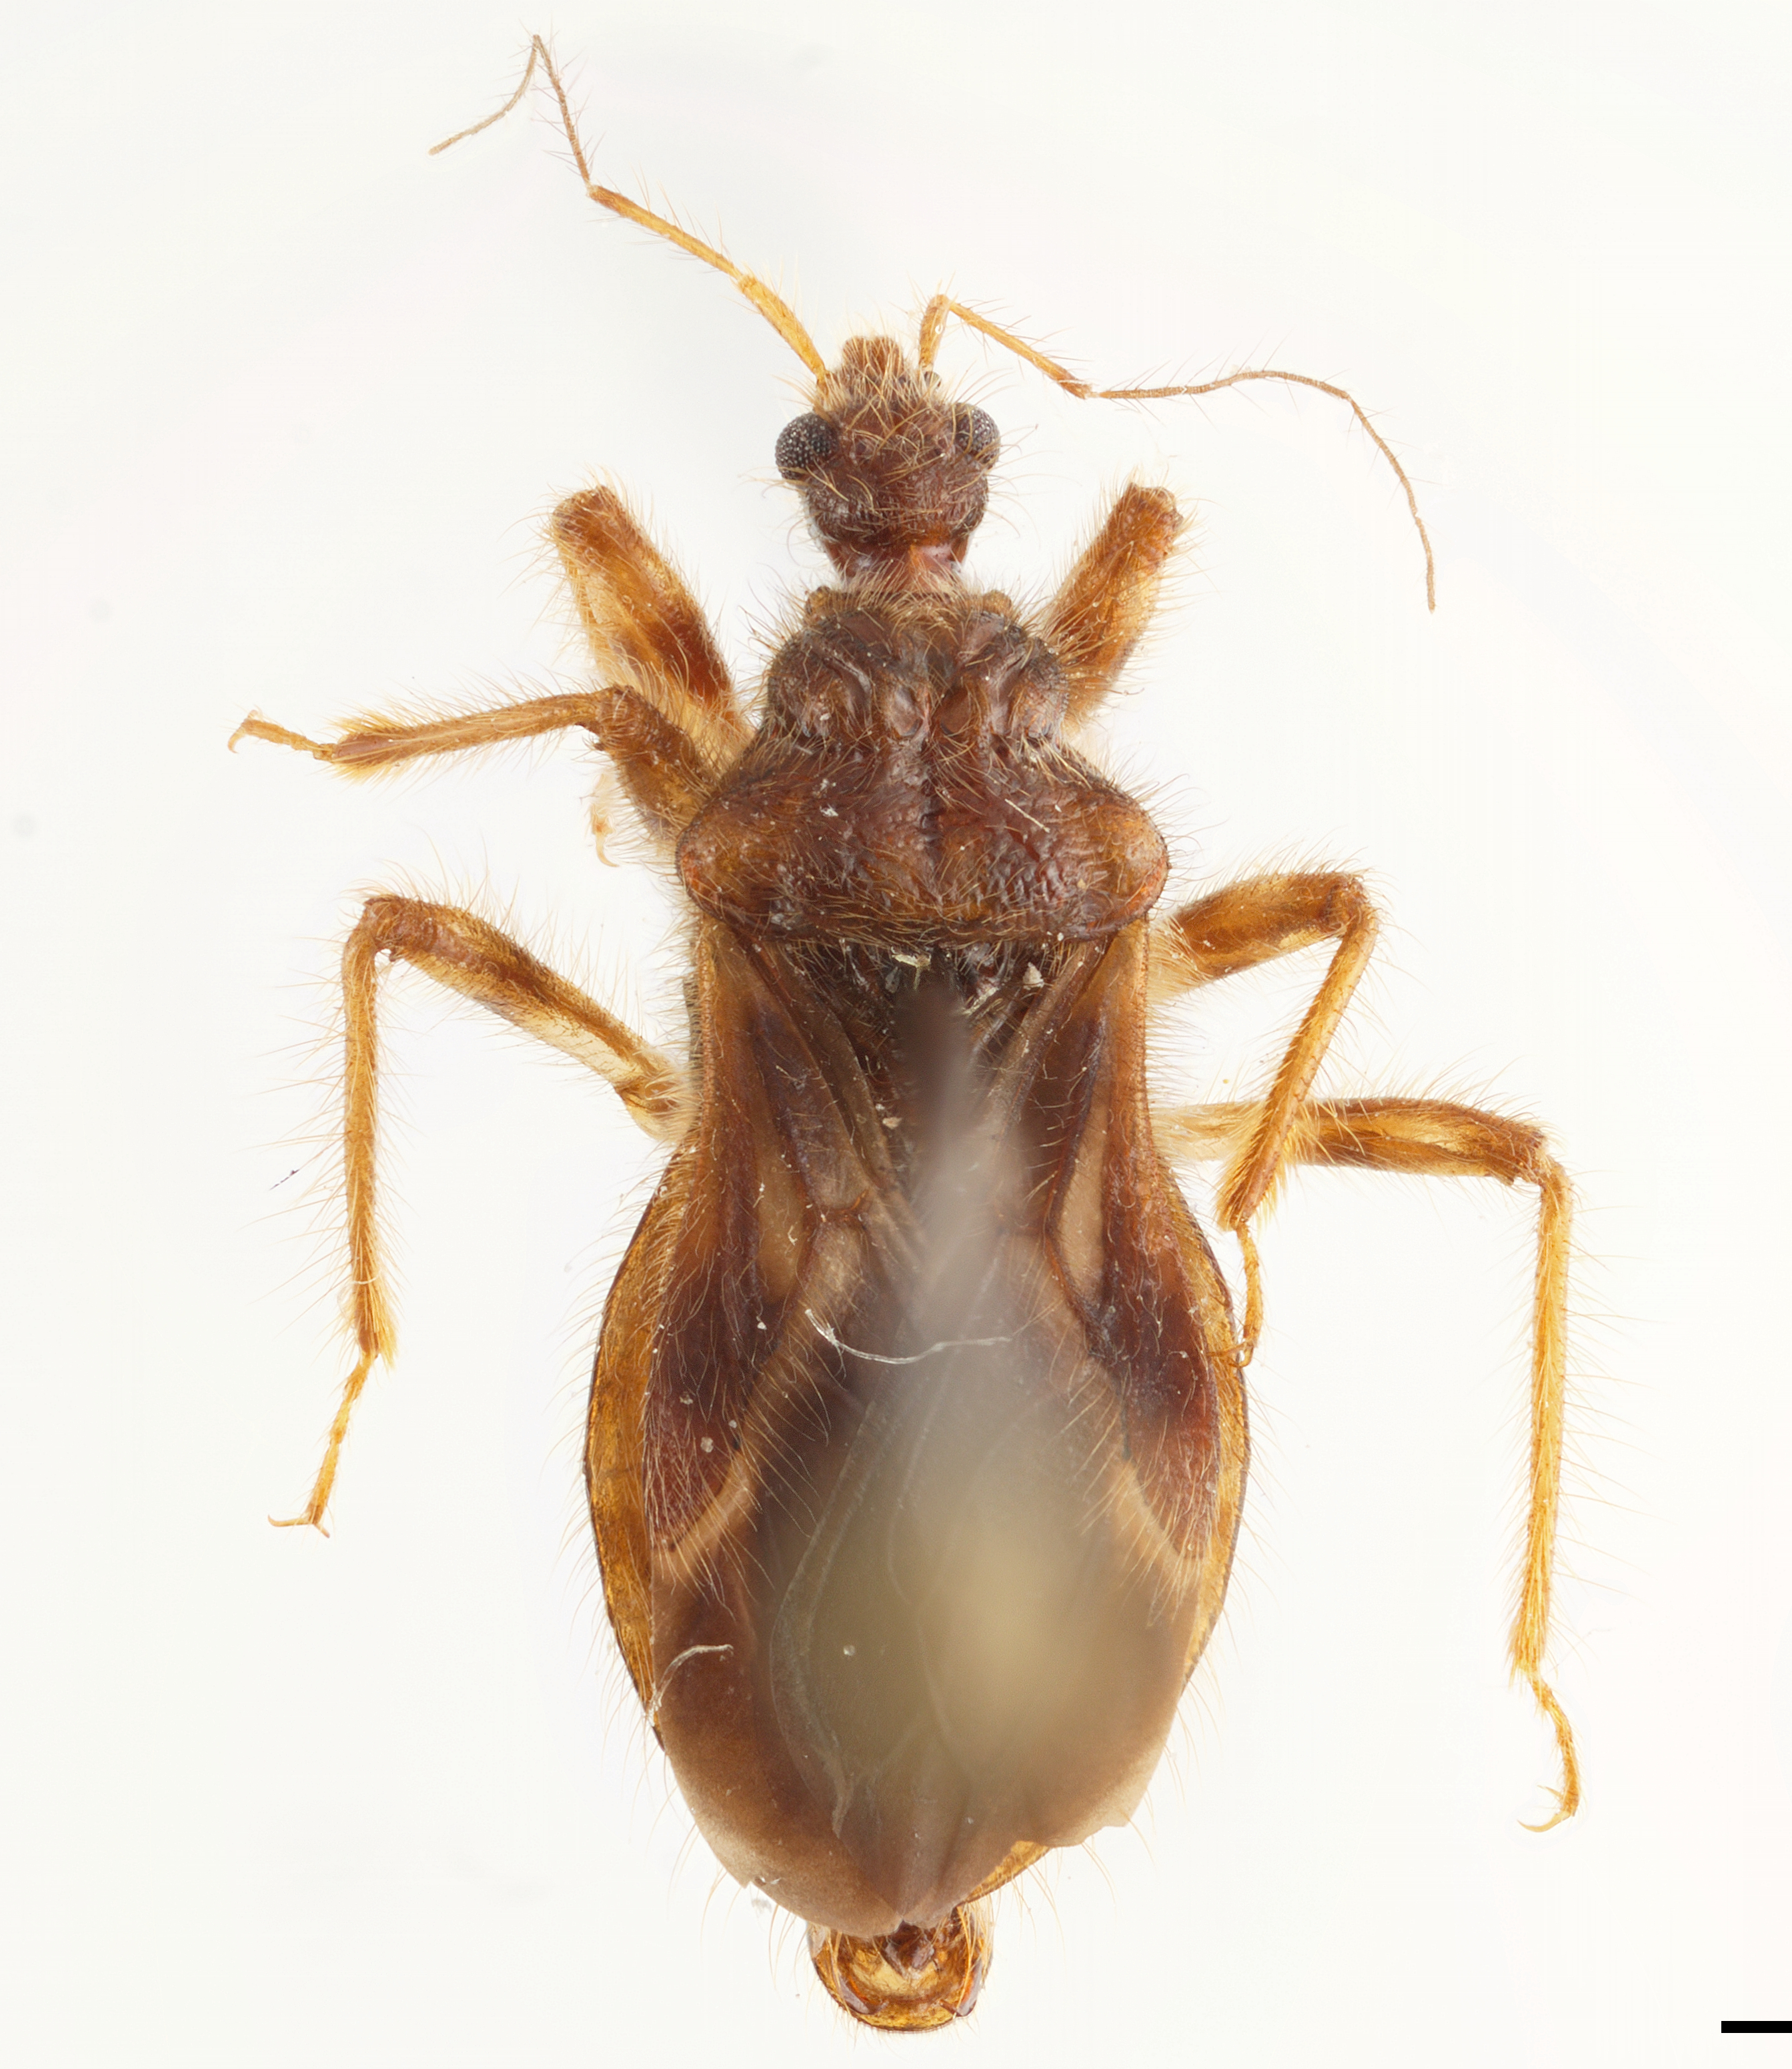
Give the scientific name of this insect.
Peregrinator biannulipes
